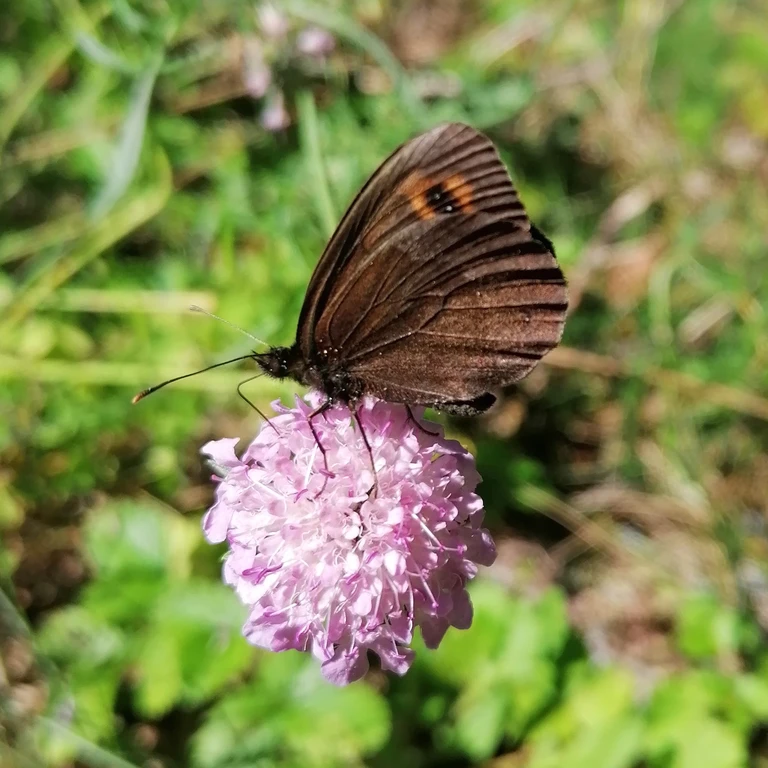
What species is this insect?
Erebia aethiops
